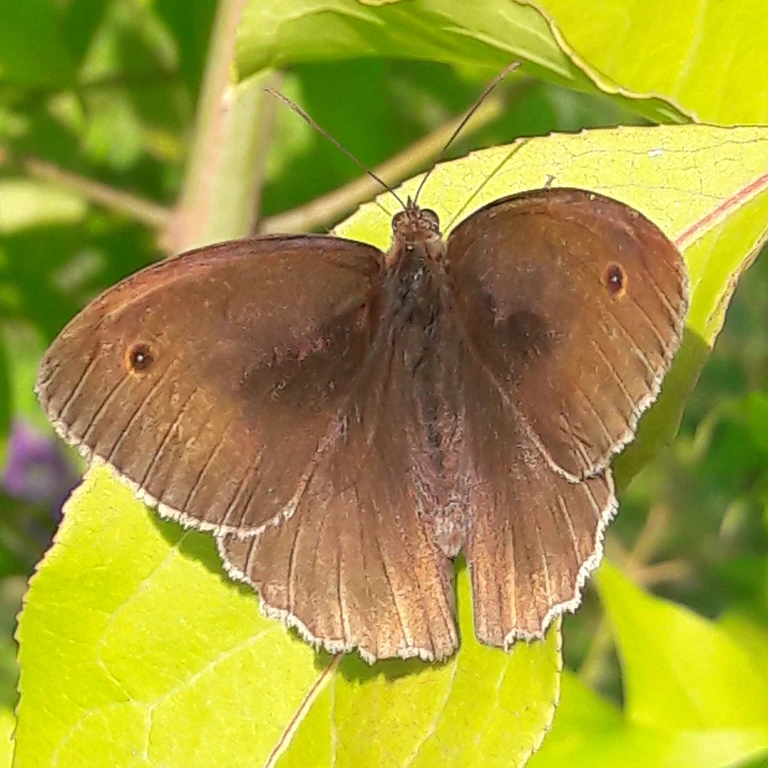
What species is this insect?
Maniola jurtina
